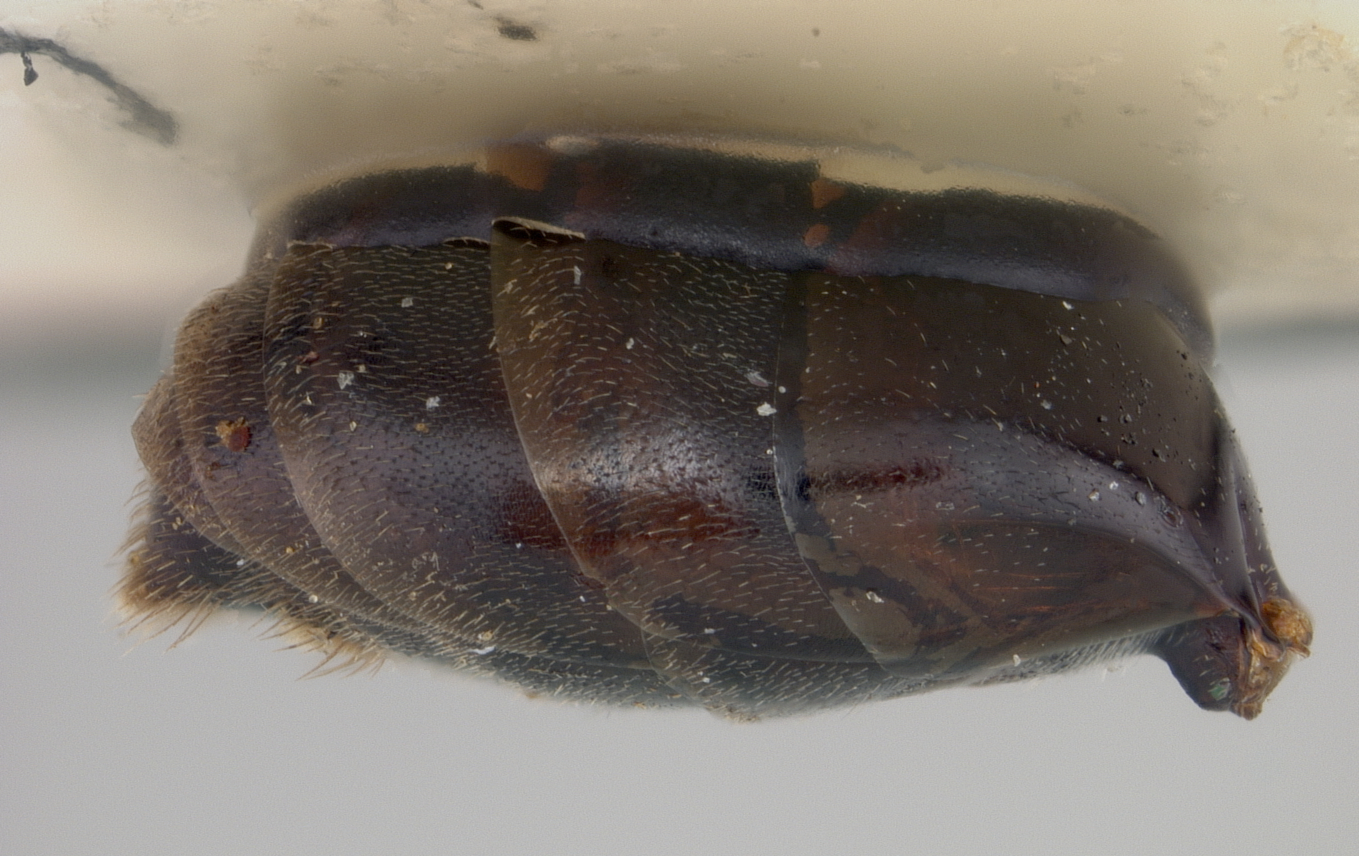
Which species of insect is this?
Hylaeus nipponicus
